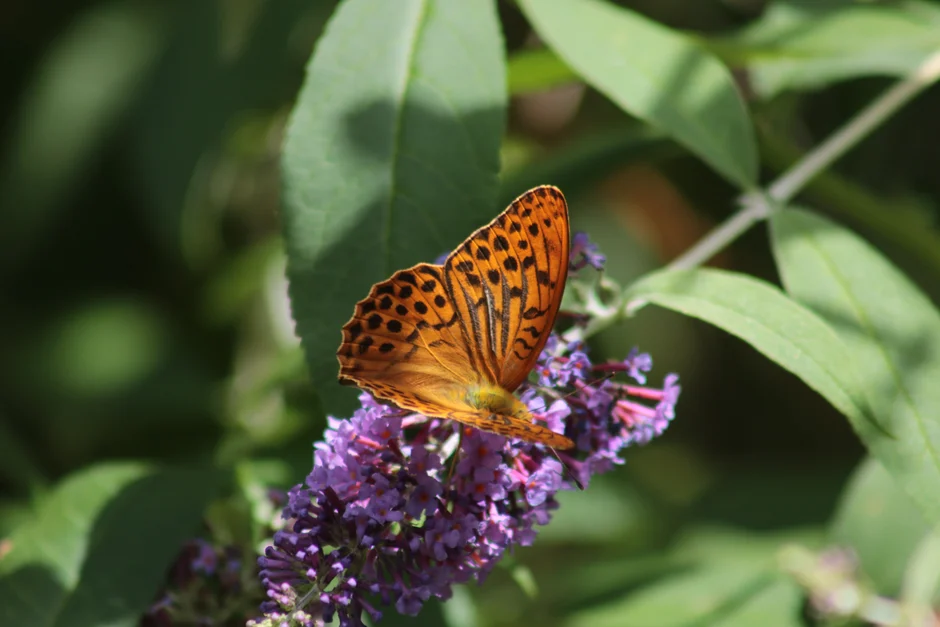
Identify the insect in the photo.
Argynnis paphia
